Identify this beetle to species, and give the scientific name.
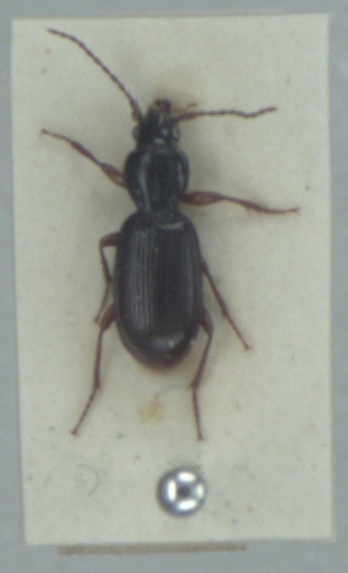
Stomis pumicatus
